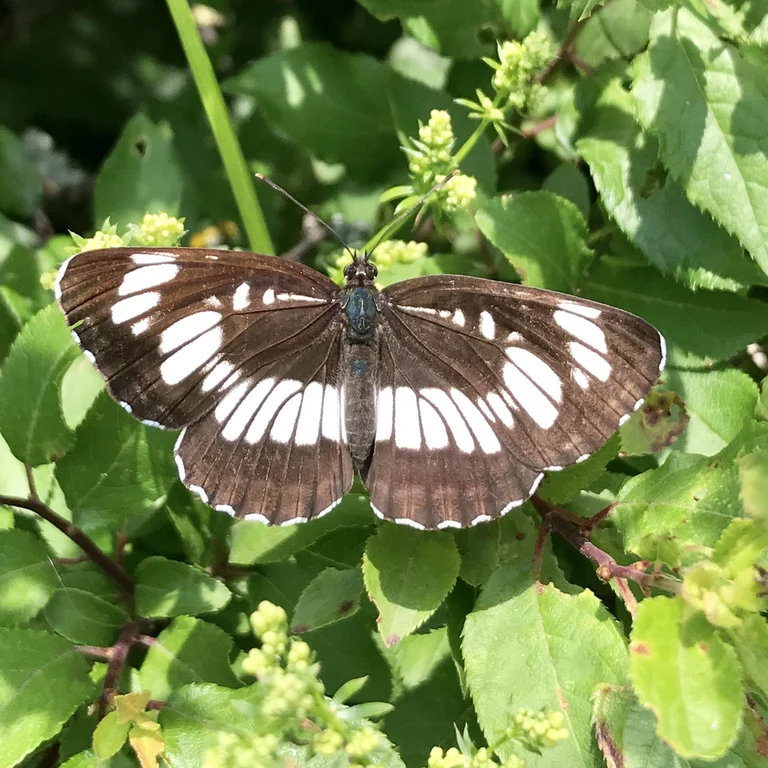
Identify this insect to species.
Neptis rivularis
